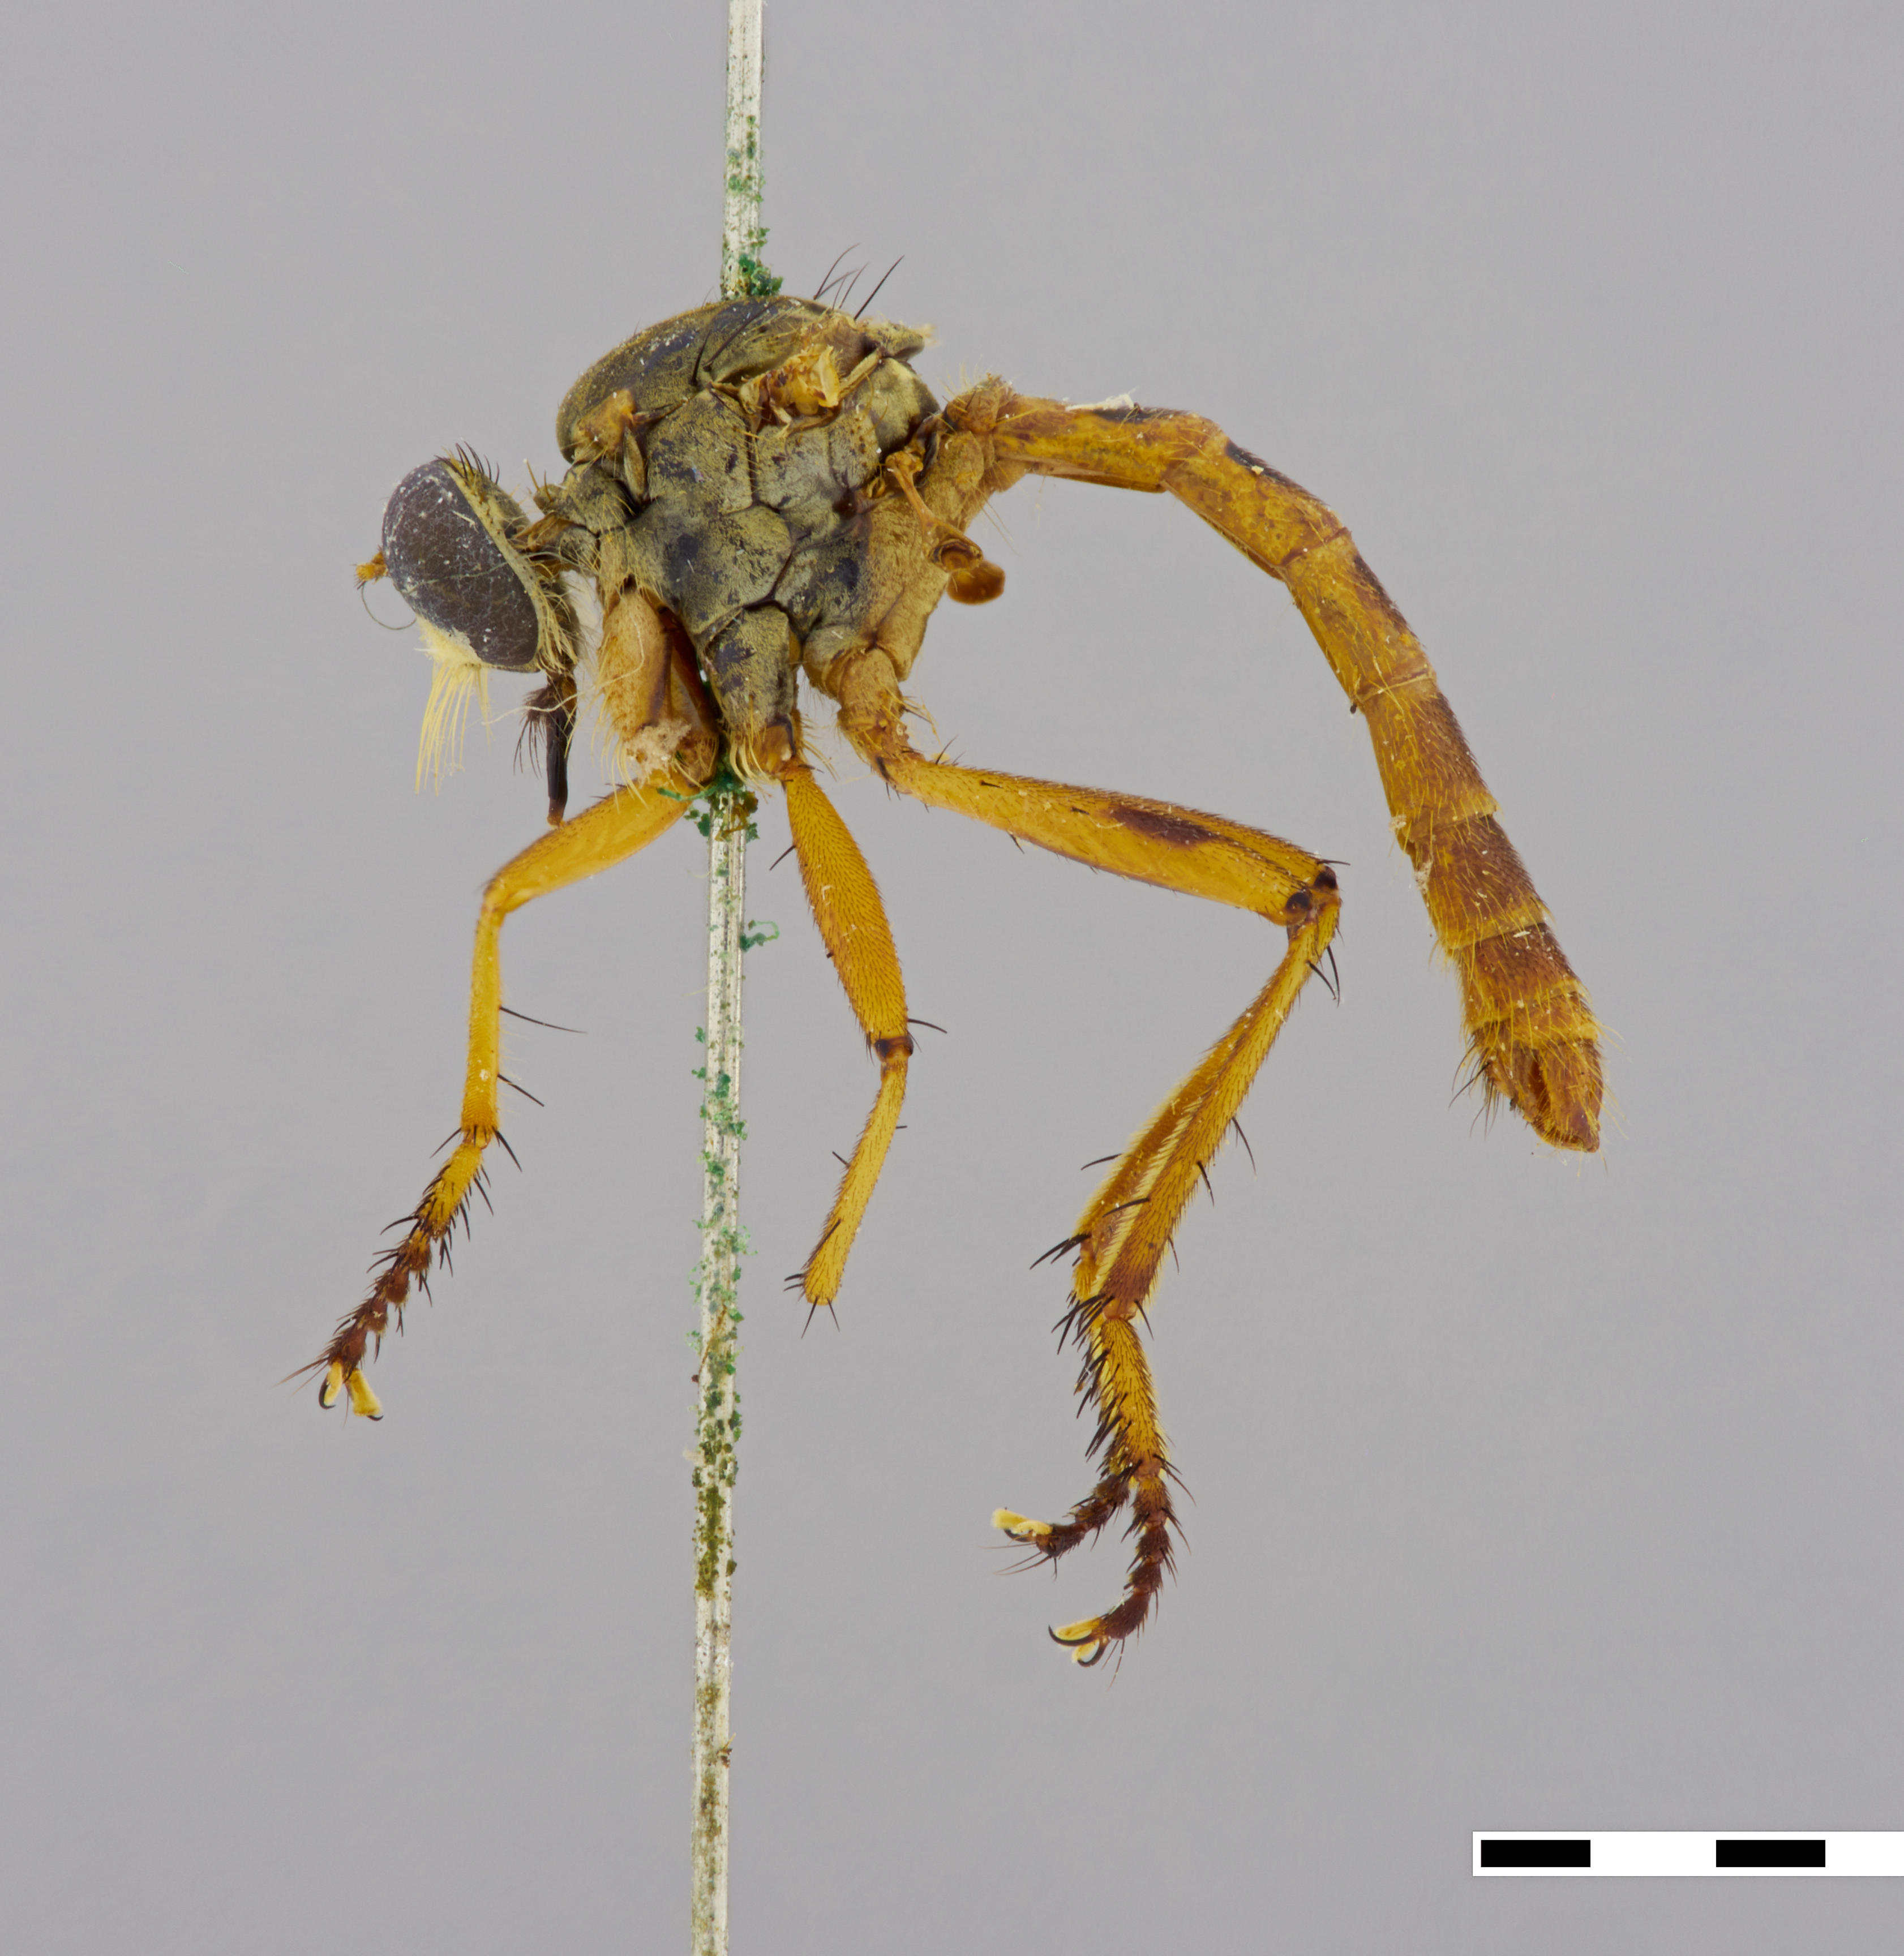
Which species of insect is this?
Michotamia vulpina
